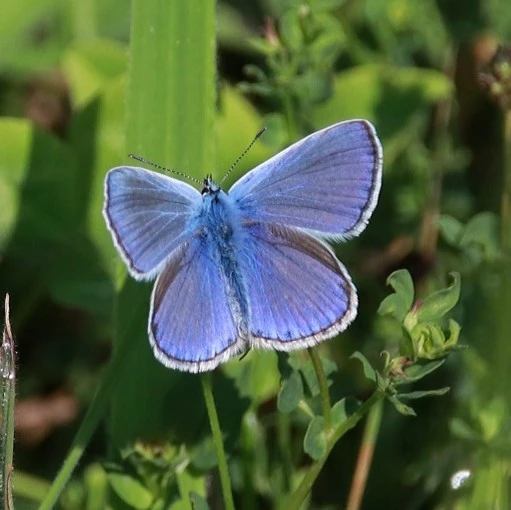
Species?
Polyommatus icarus
